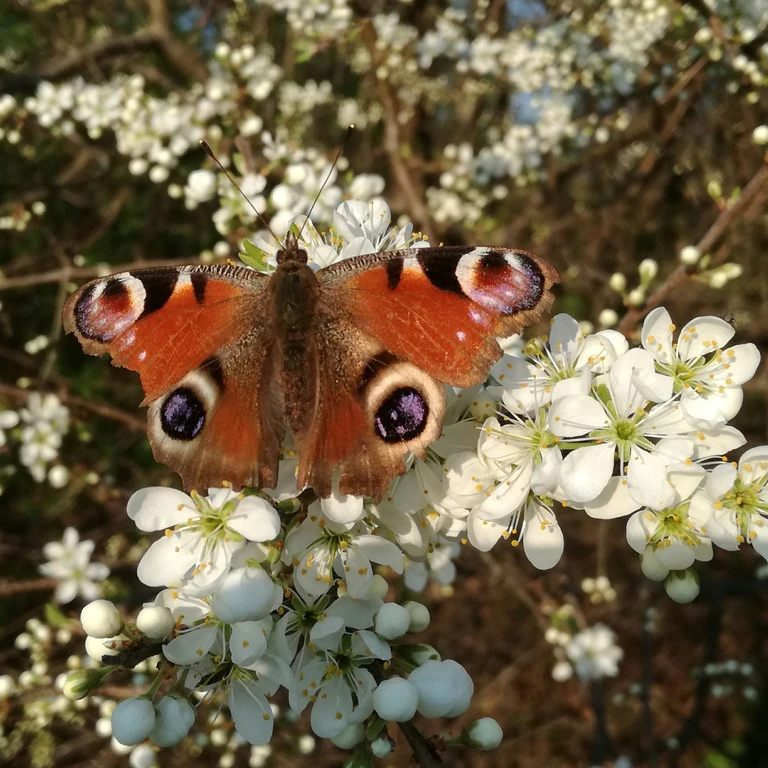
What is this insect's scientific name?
Aglais io
